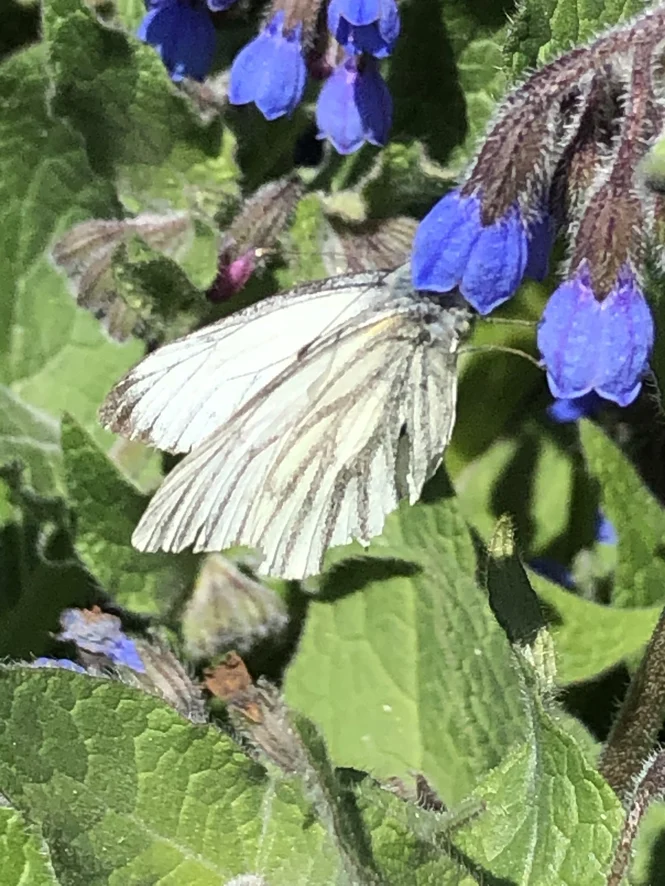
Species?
Pieris napi
